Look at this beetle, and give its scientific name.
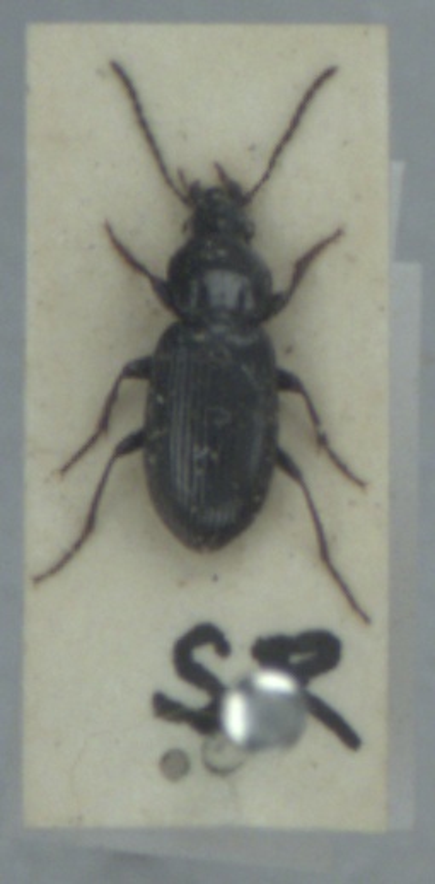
Pterostichus diligens
